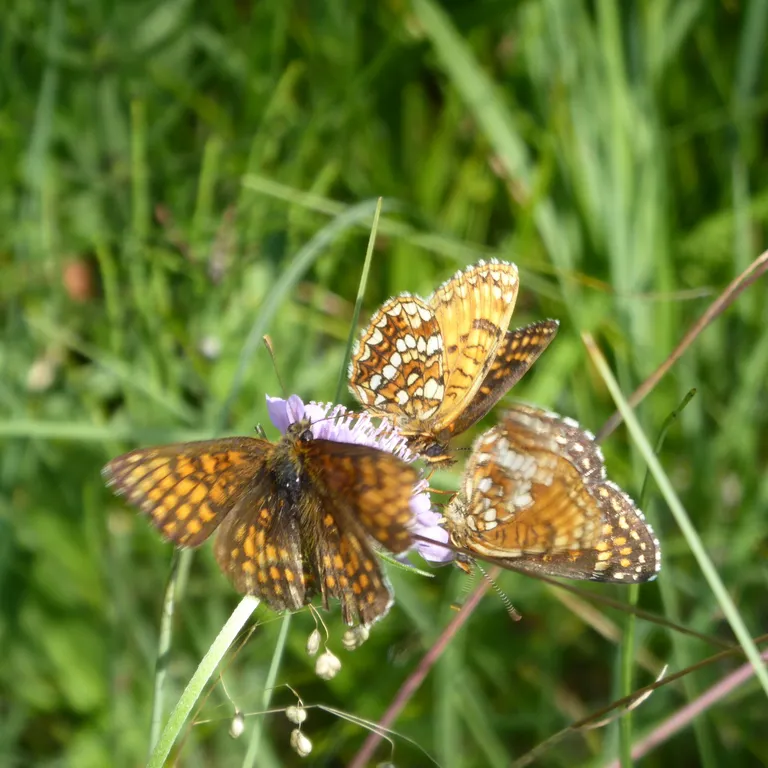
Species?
Melitaea diamina
